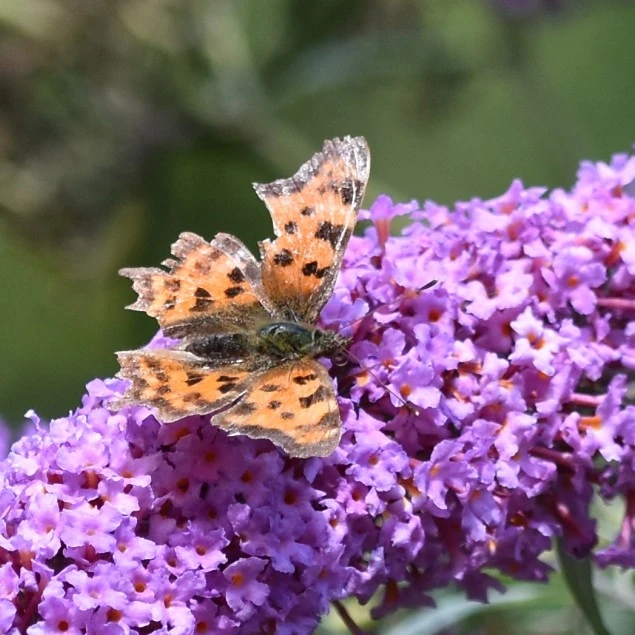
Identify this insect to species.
Polygonia c-album
